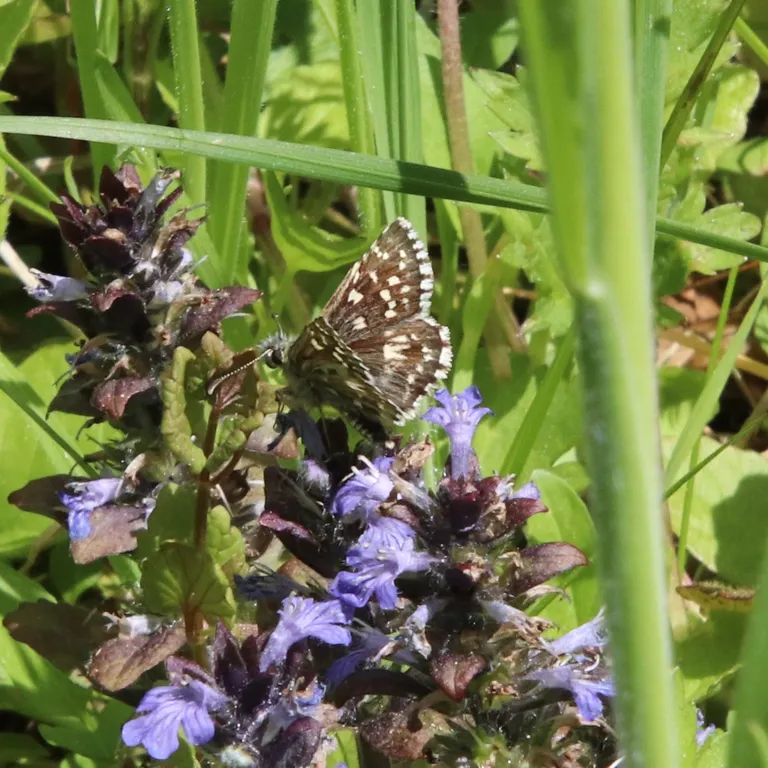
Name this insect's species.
Pyrgus malvae
